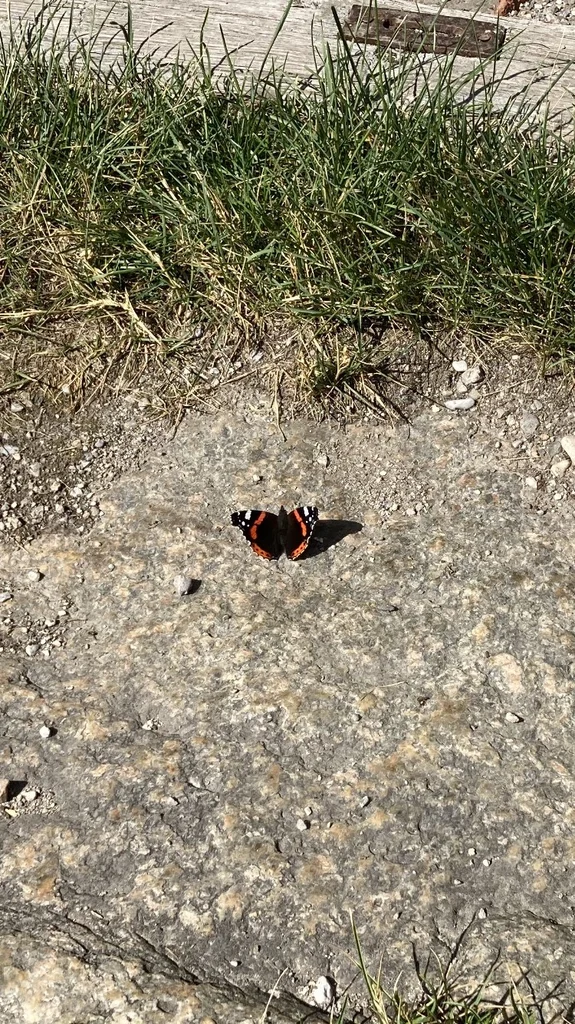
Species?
Vanessa atalanta
